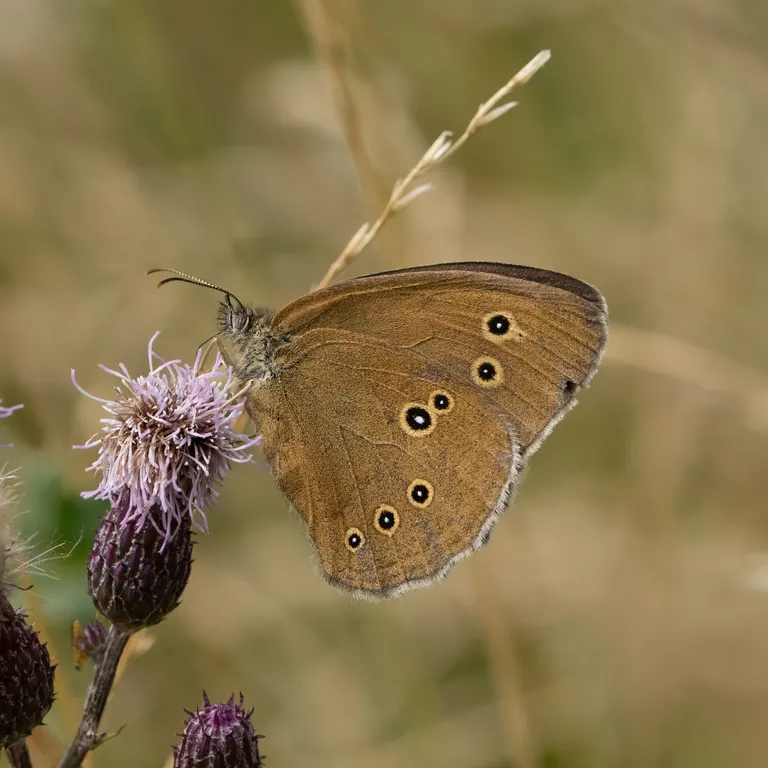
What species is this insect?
Aphantopus hyperantus
